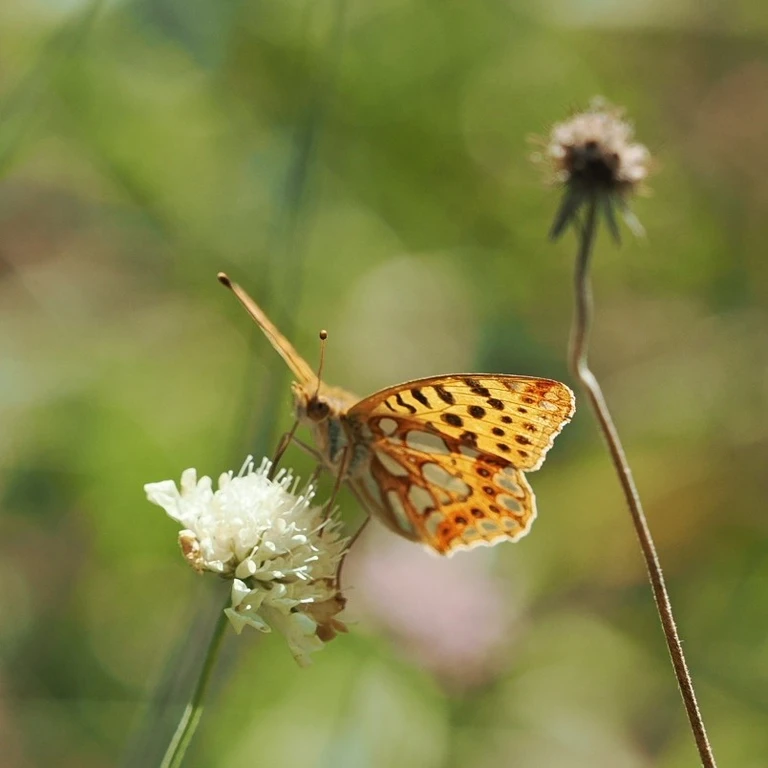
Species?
Issoria lathonia
